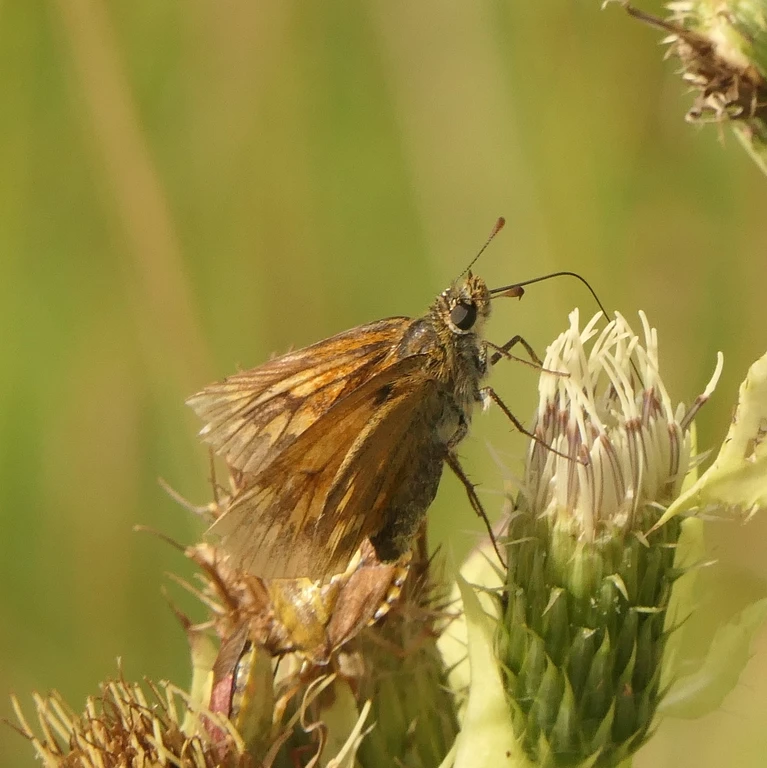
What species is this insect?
Ochlodes sylvanus (also Ochlodes venata)
